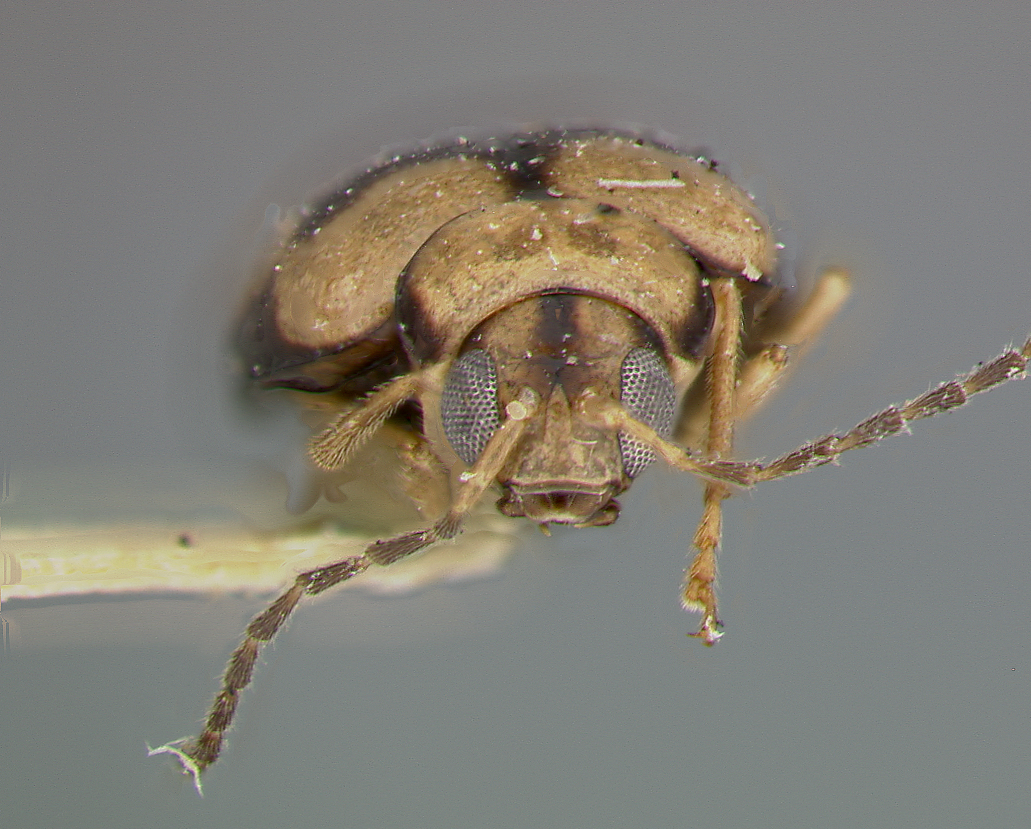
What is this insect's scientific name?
Monolepta crucigera
